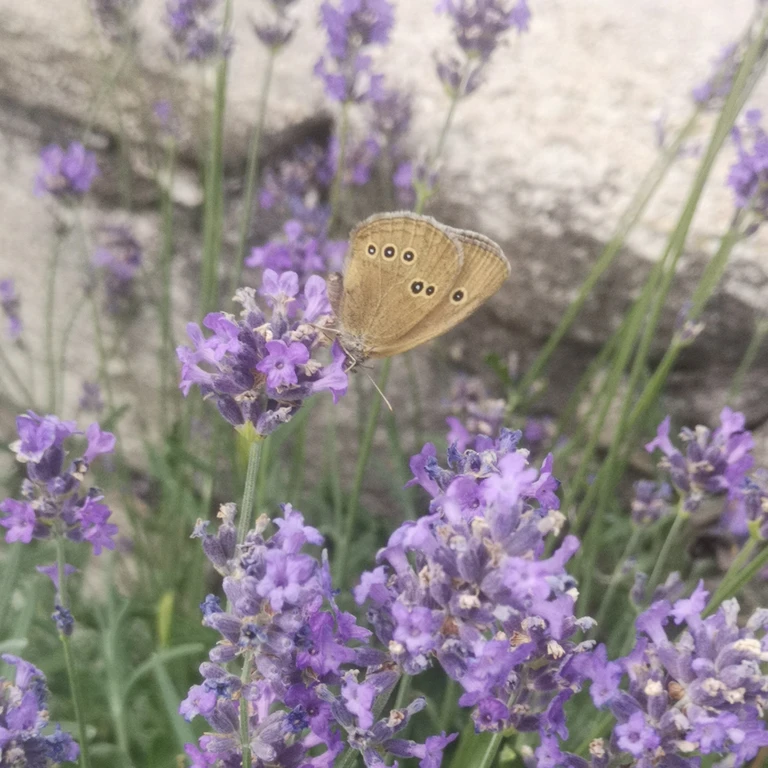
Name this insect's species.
Aphantopus hyperantus
